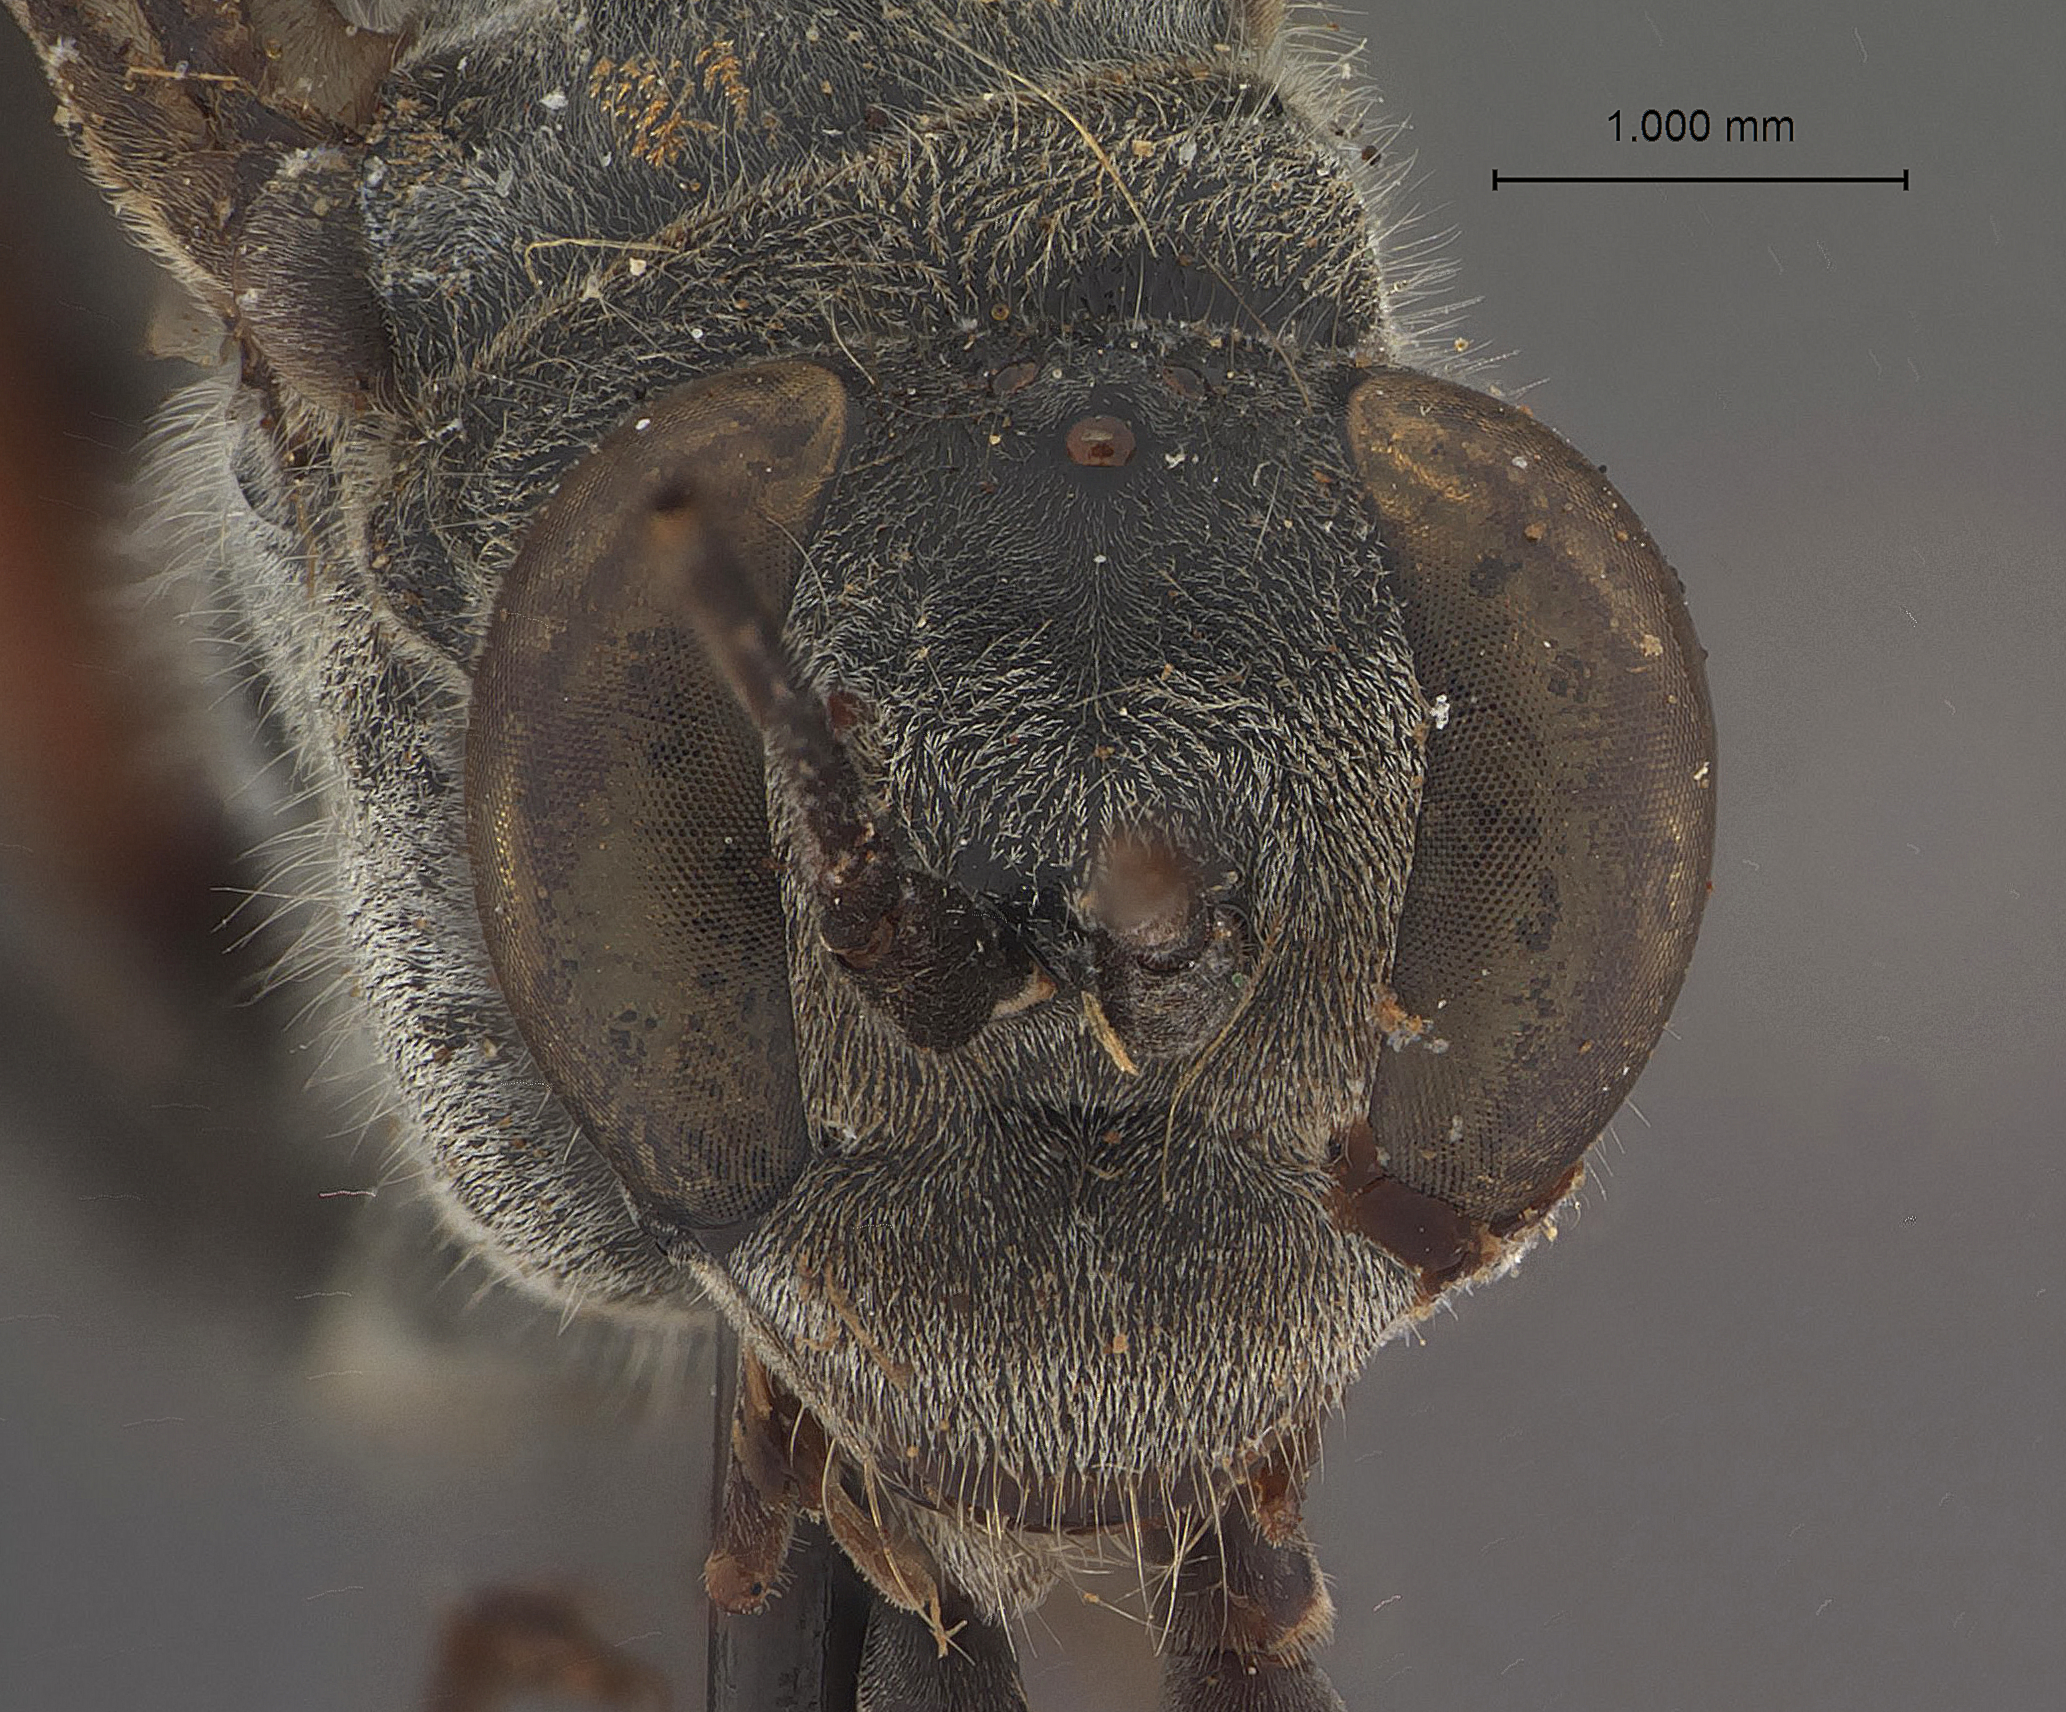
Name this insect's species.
Pseudagenia tagalensis
